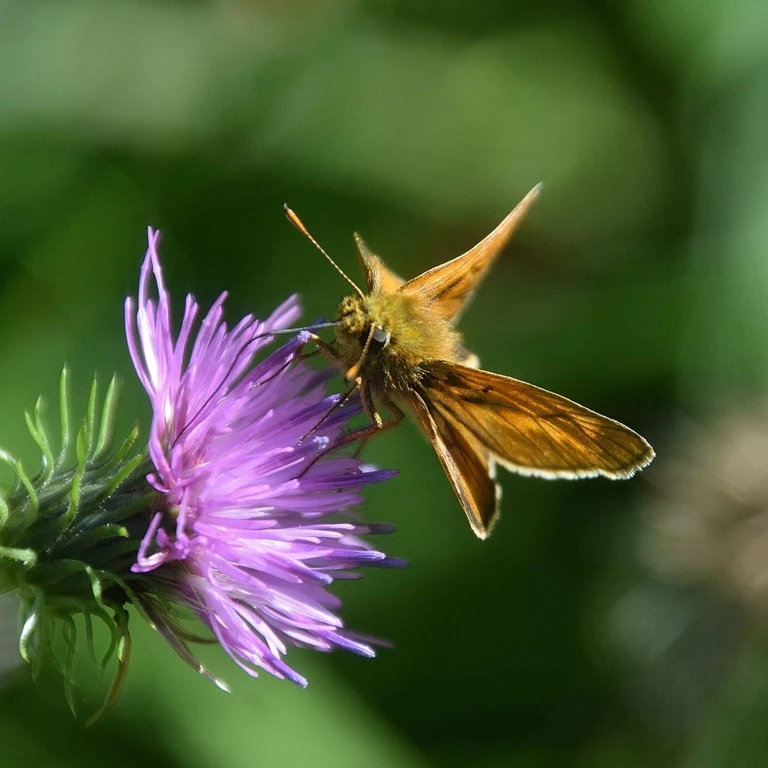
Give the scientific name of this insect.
Ochlodes sylvanus (also Ochlodes venata)
